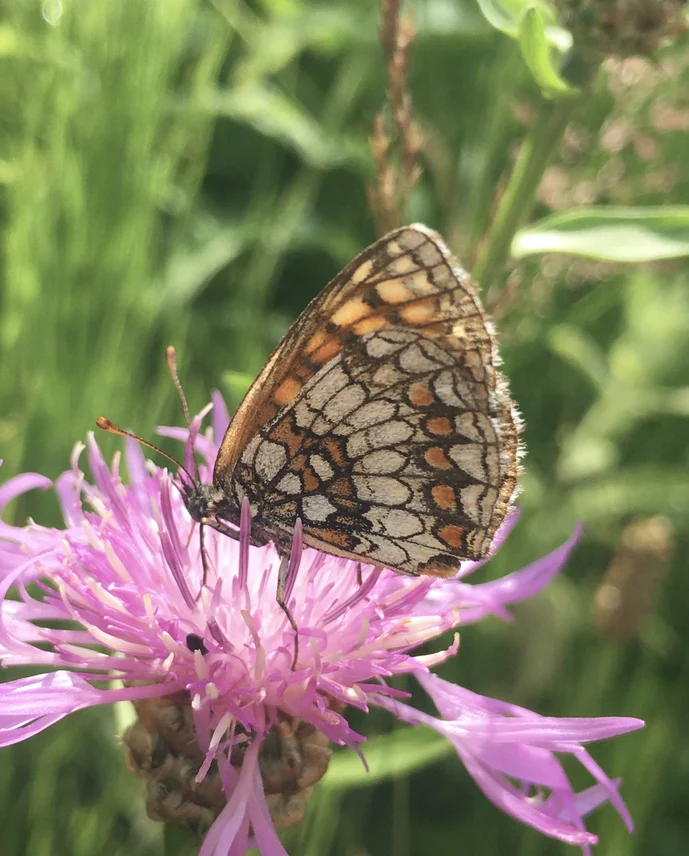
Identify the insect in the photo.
Melitaea athalia
